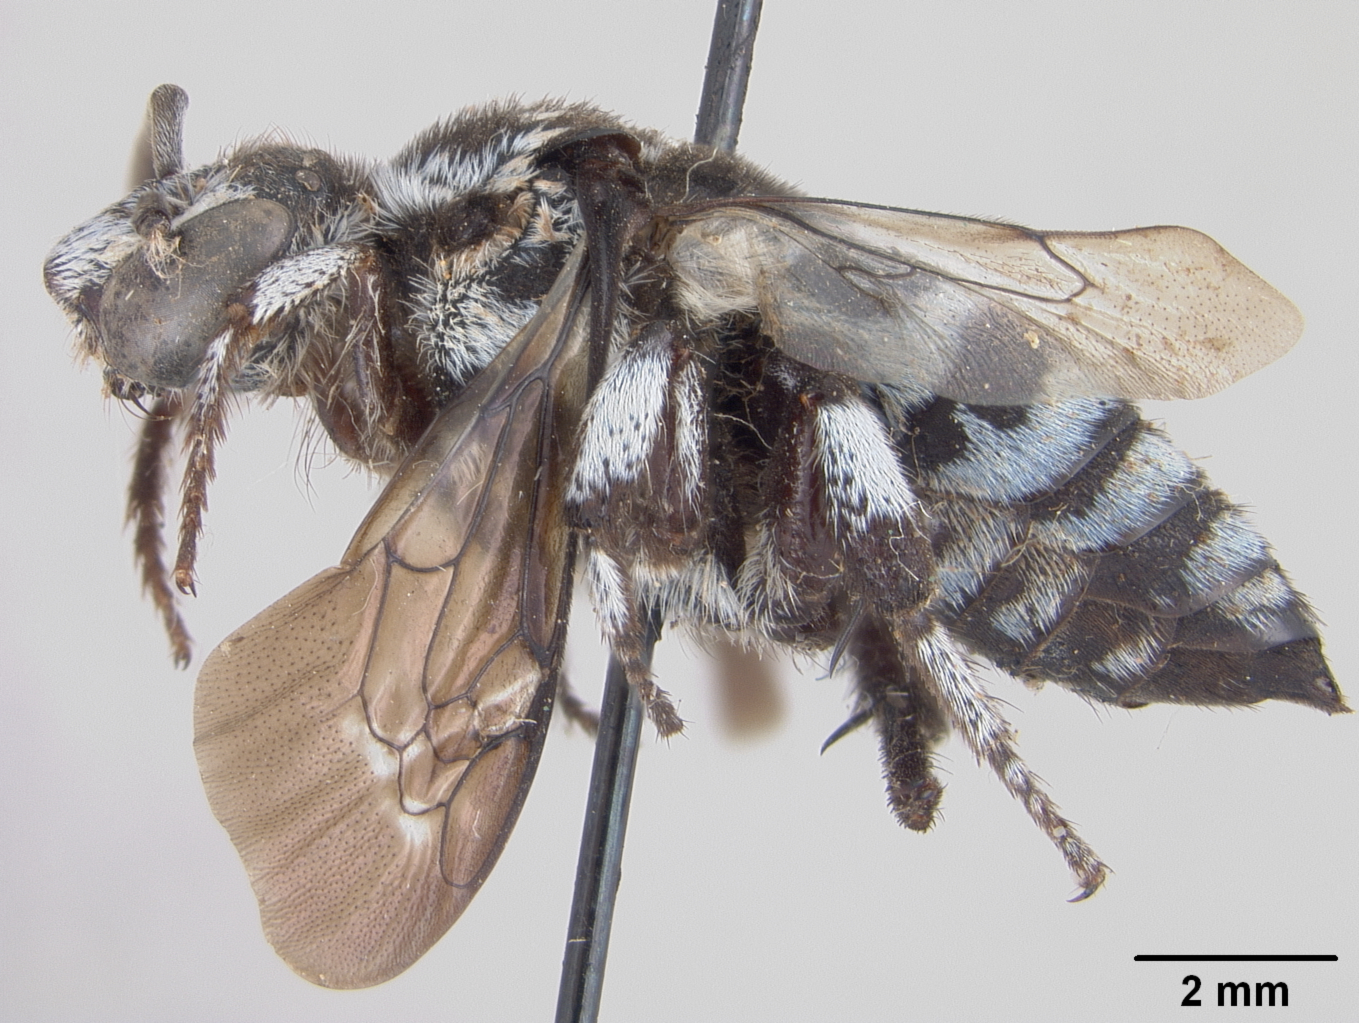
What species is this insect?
Crocisa surda
